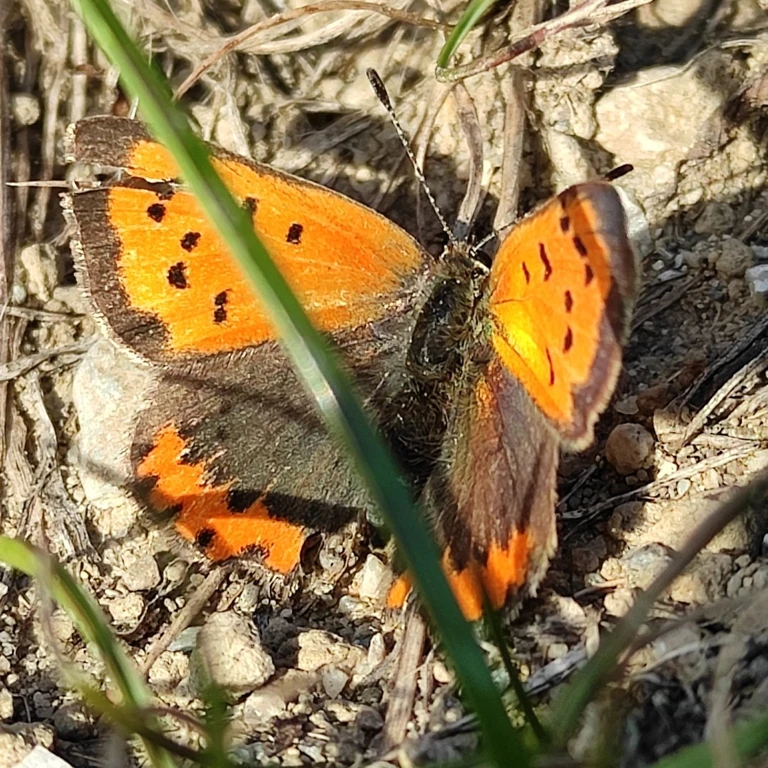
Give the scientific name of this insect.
Lycaena phlaeas
